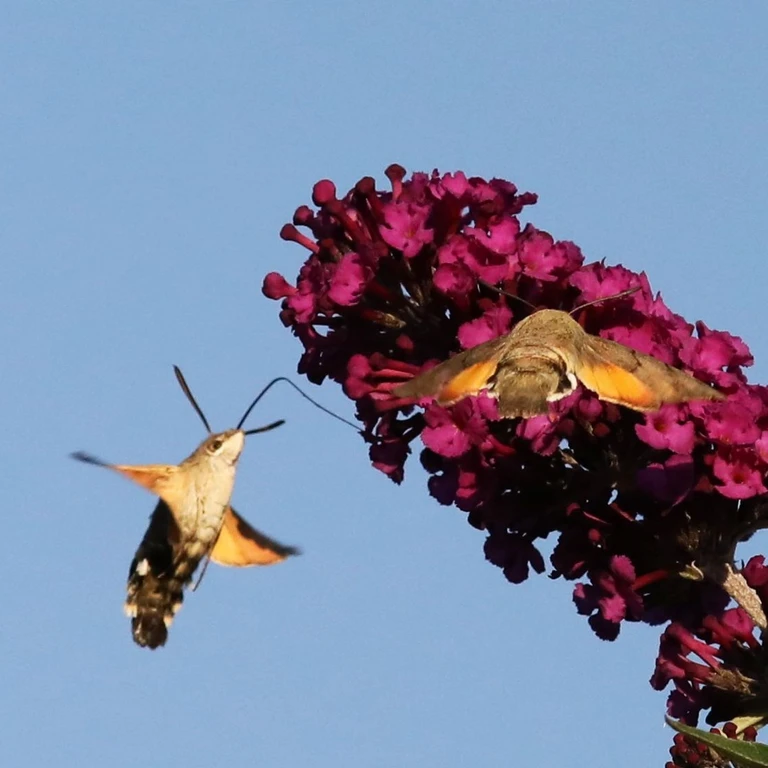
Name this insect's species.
Macroglossum stellatarum
